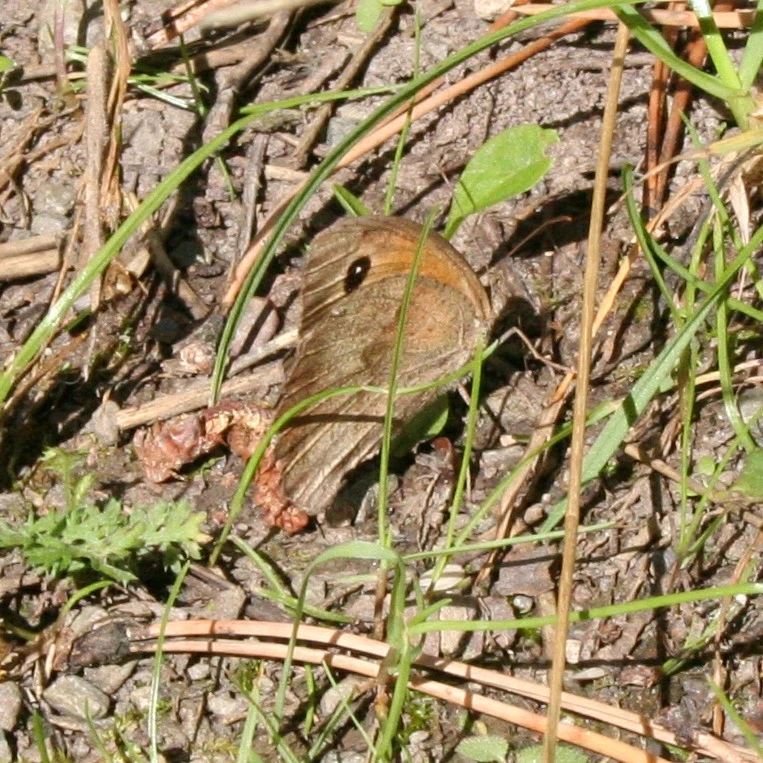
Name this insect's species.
Maniola jurtina
